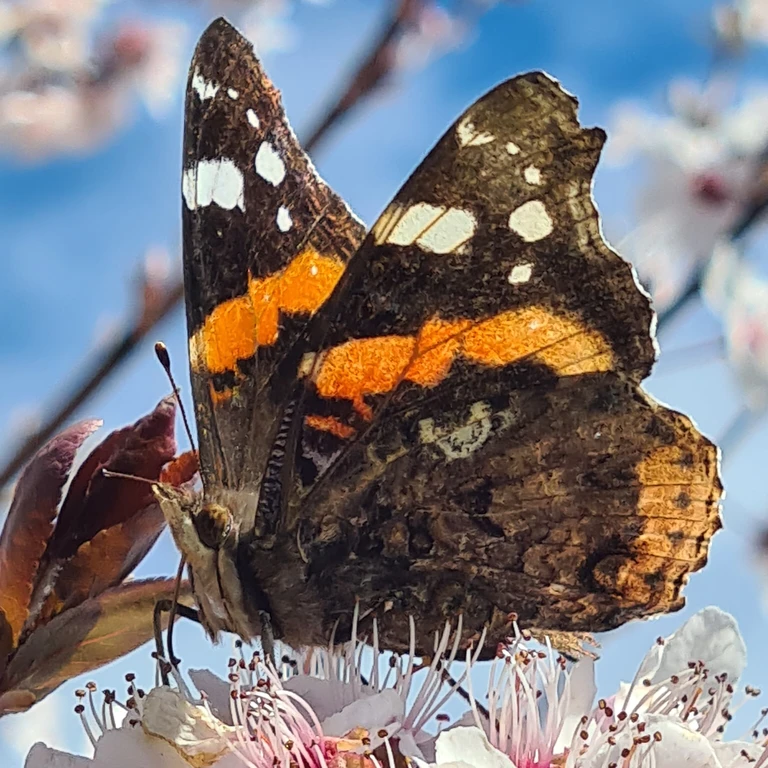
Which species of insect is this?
Vanessa atalanta
